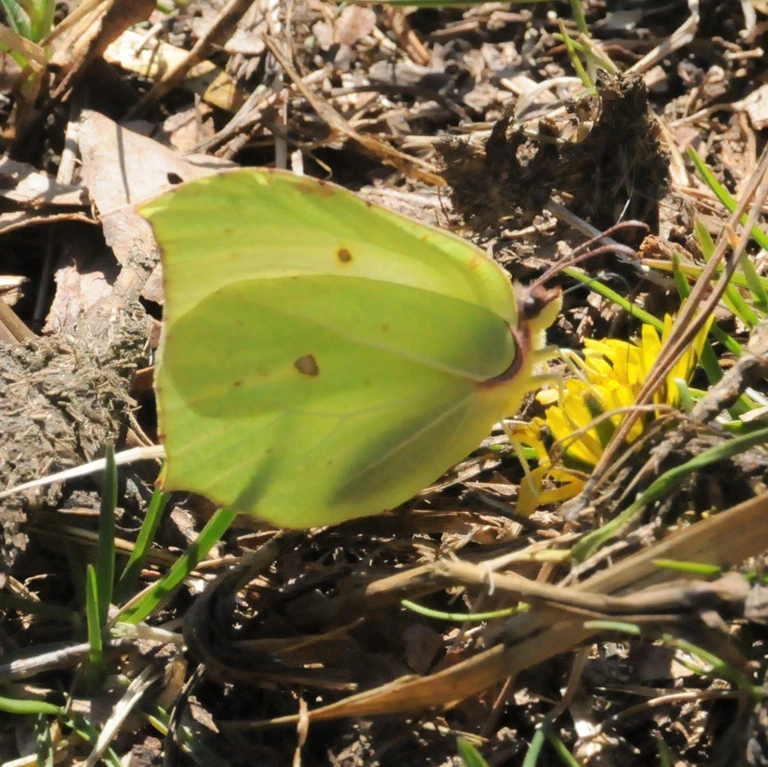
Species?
Gonepteryx rhamni
